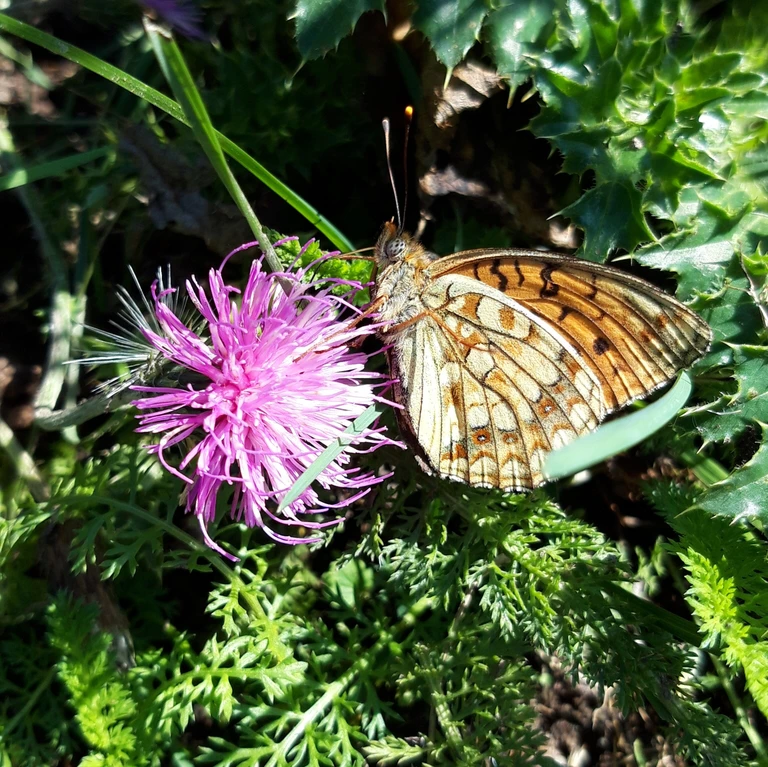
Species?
Fabriciana niobe
